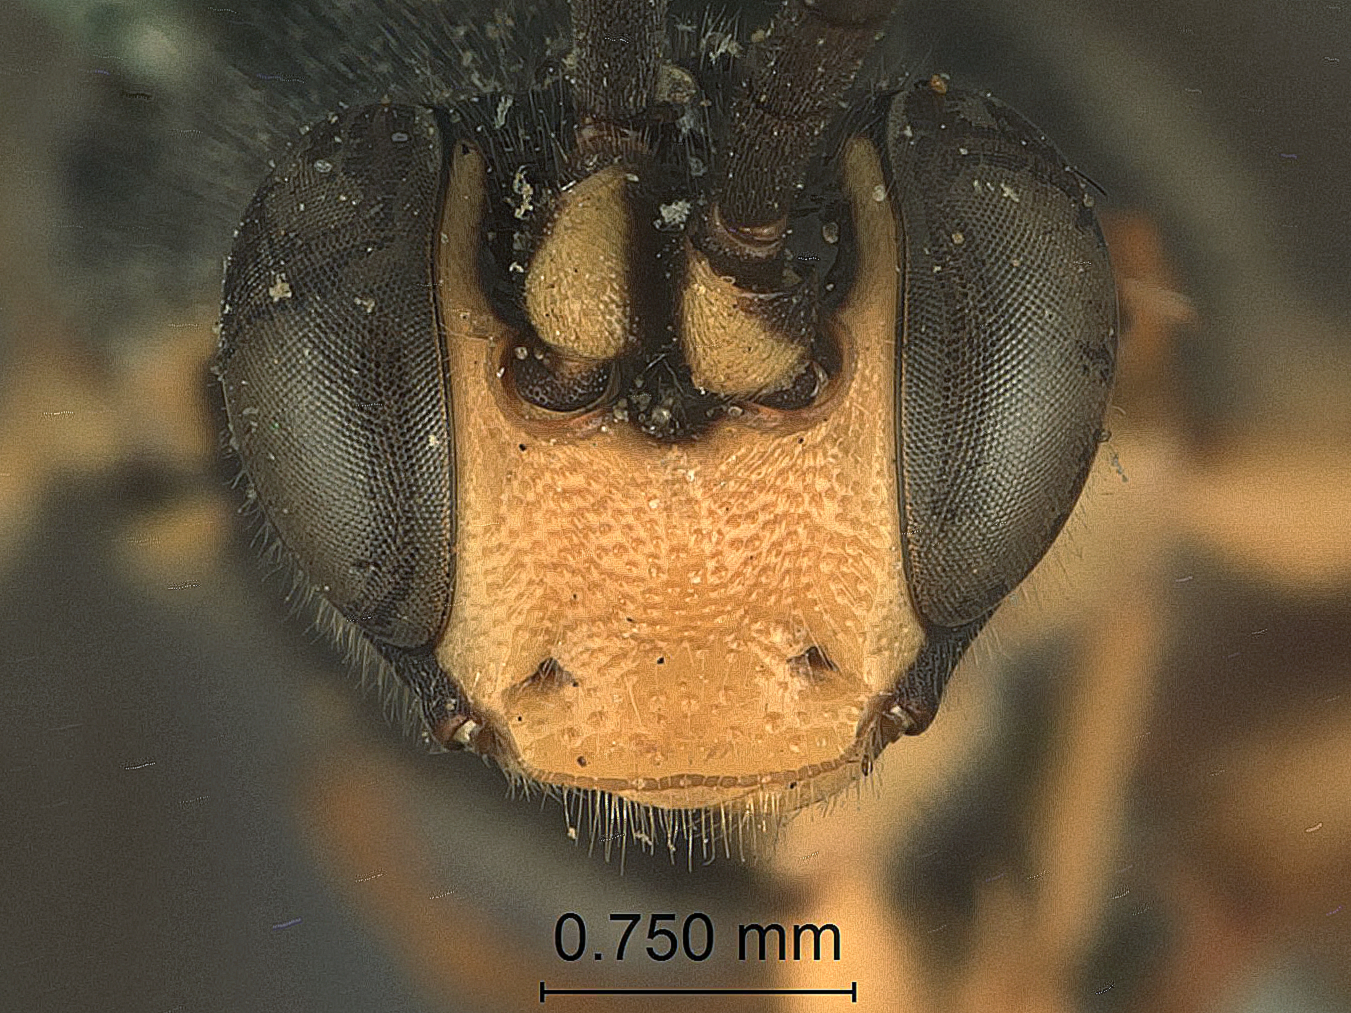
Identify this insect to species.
Pseudamblyteles neomexicanus
